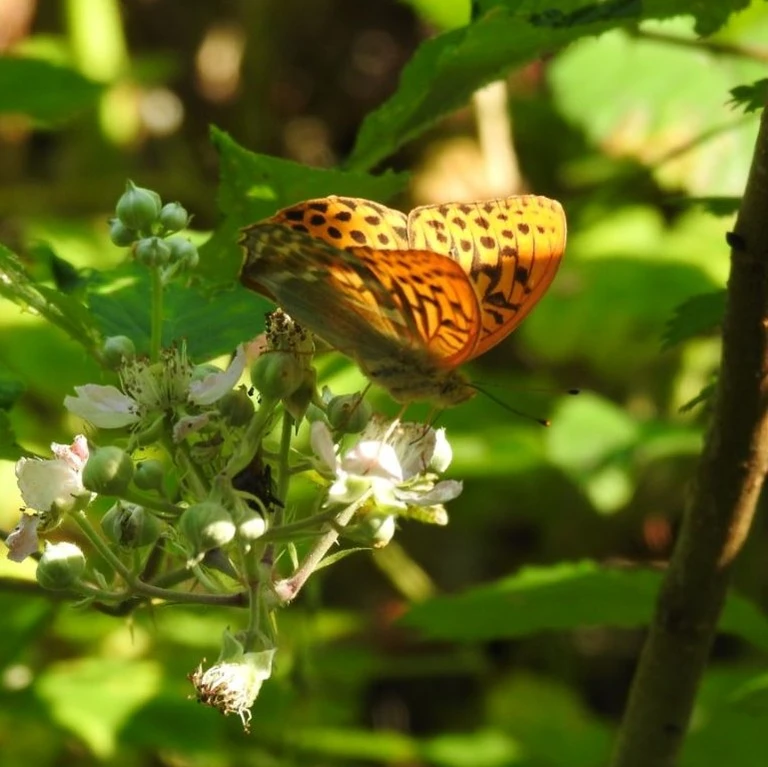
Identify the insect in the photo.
Argynnis paphia
